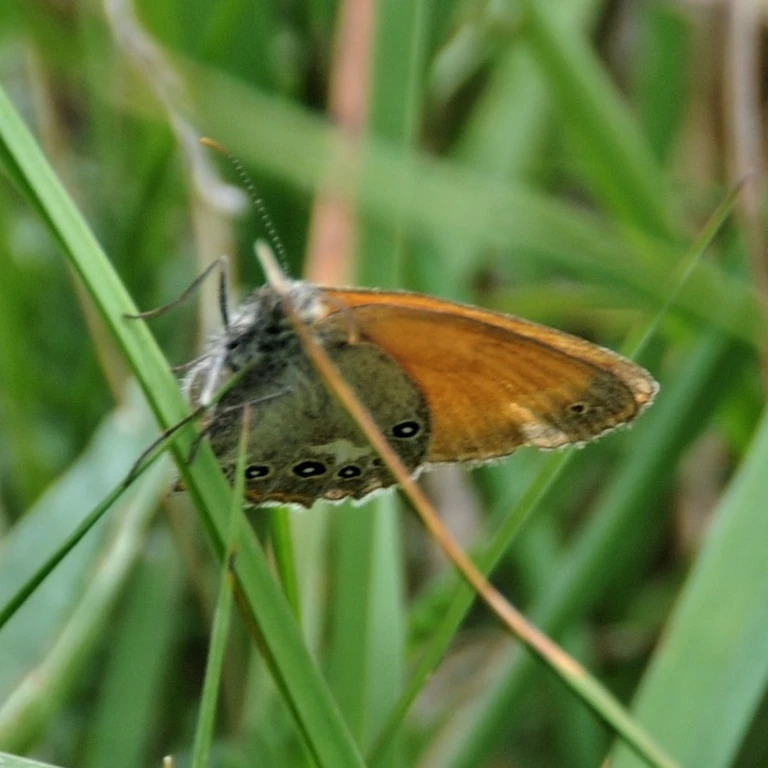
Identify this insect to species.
Coenonympha glycerion (also Coenonympha iphis)
